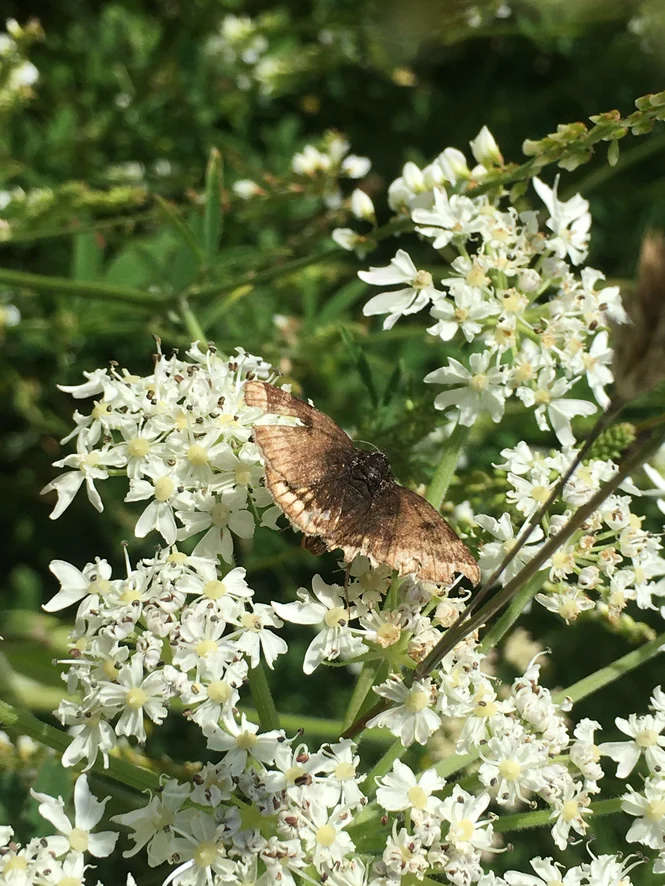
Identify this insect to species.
Euclidia glyphica
